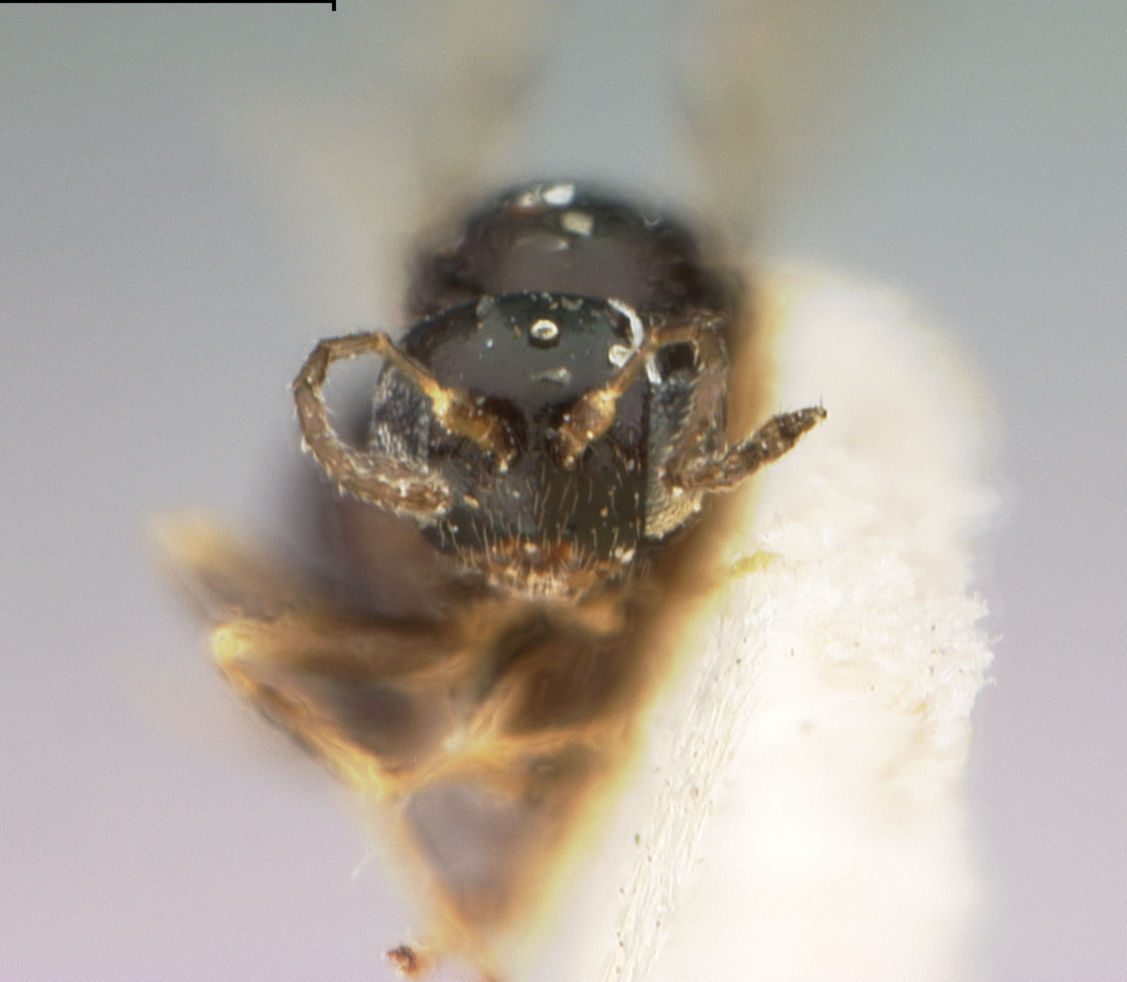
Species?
Neuroterus argentatus
